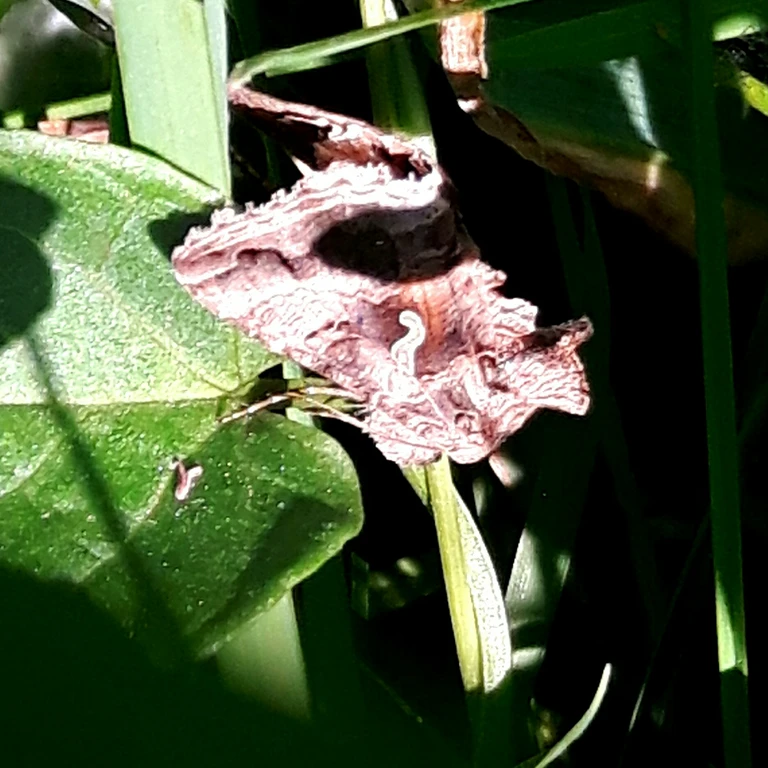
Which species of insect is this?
Autographa gamma
